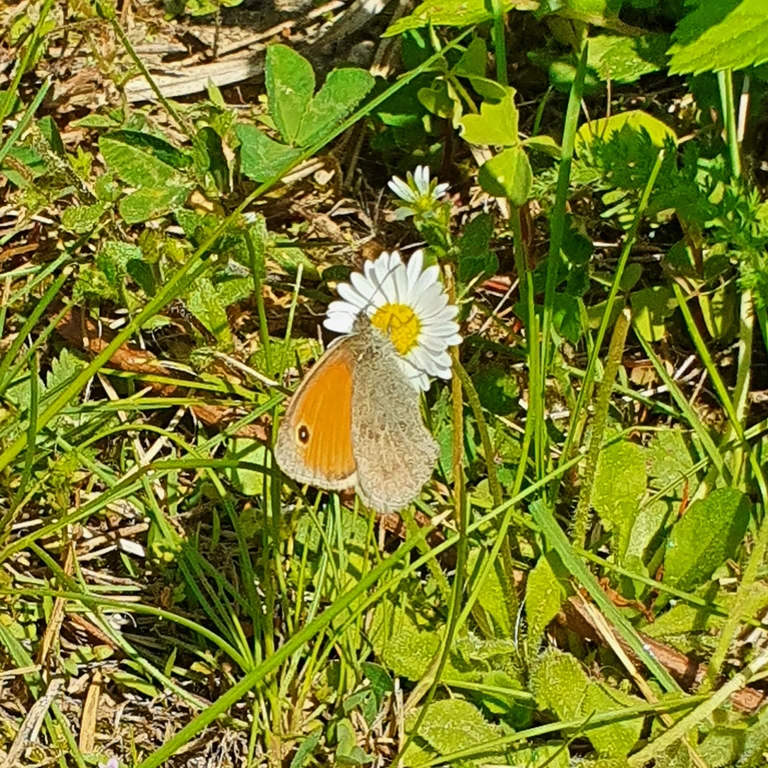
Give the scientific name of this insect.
Coenonympha pamphilus
